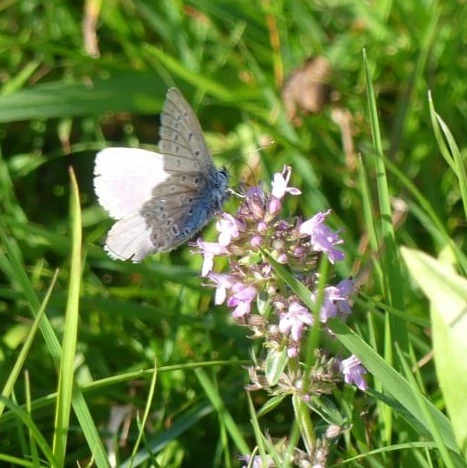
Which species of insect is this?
Polyommatus icarus
